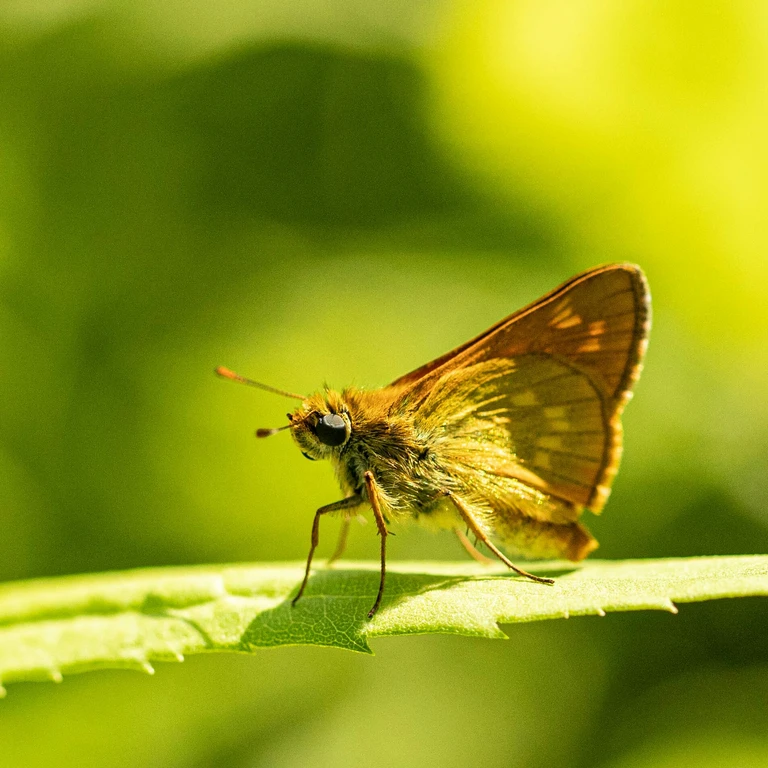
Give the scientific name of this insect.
Ochlodes sylvanus (also Ochlodes venata)
